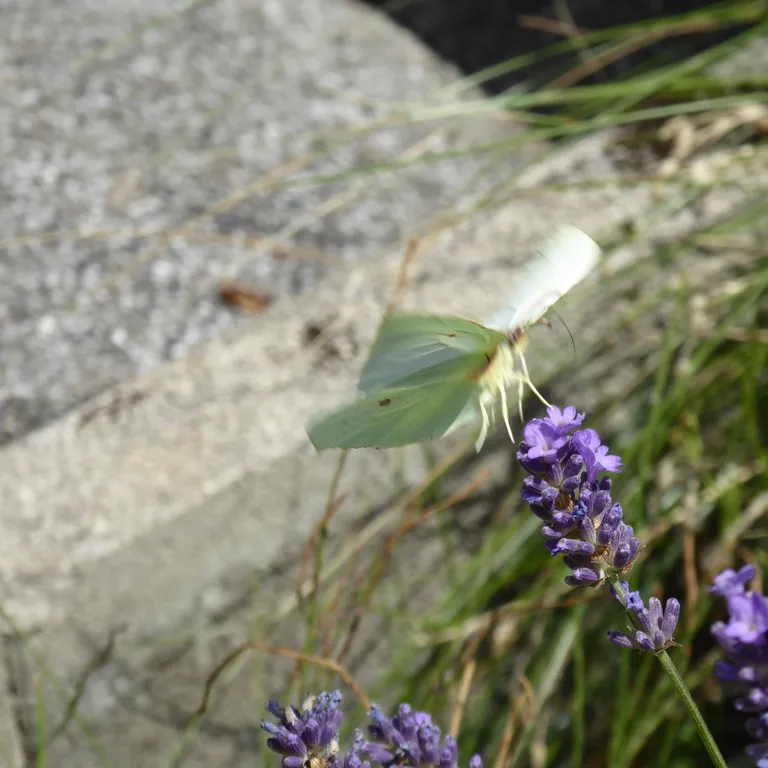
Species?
Gonepteryx rhamni
